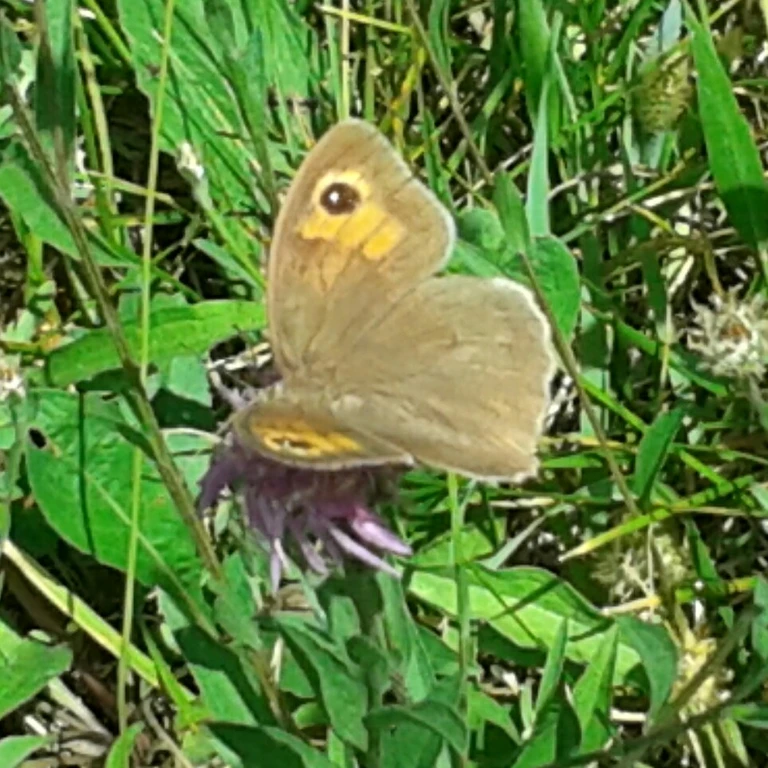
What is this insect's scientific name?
Maniola jurtina
